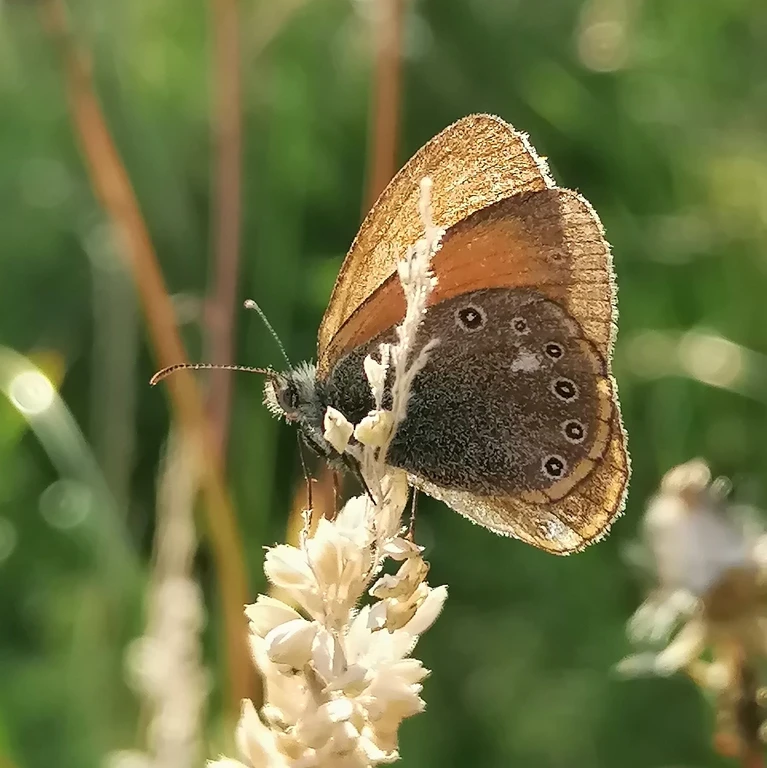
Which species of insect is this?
Coenonympha glycerion (also Coenonympha iphis)
